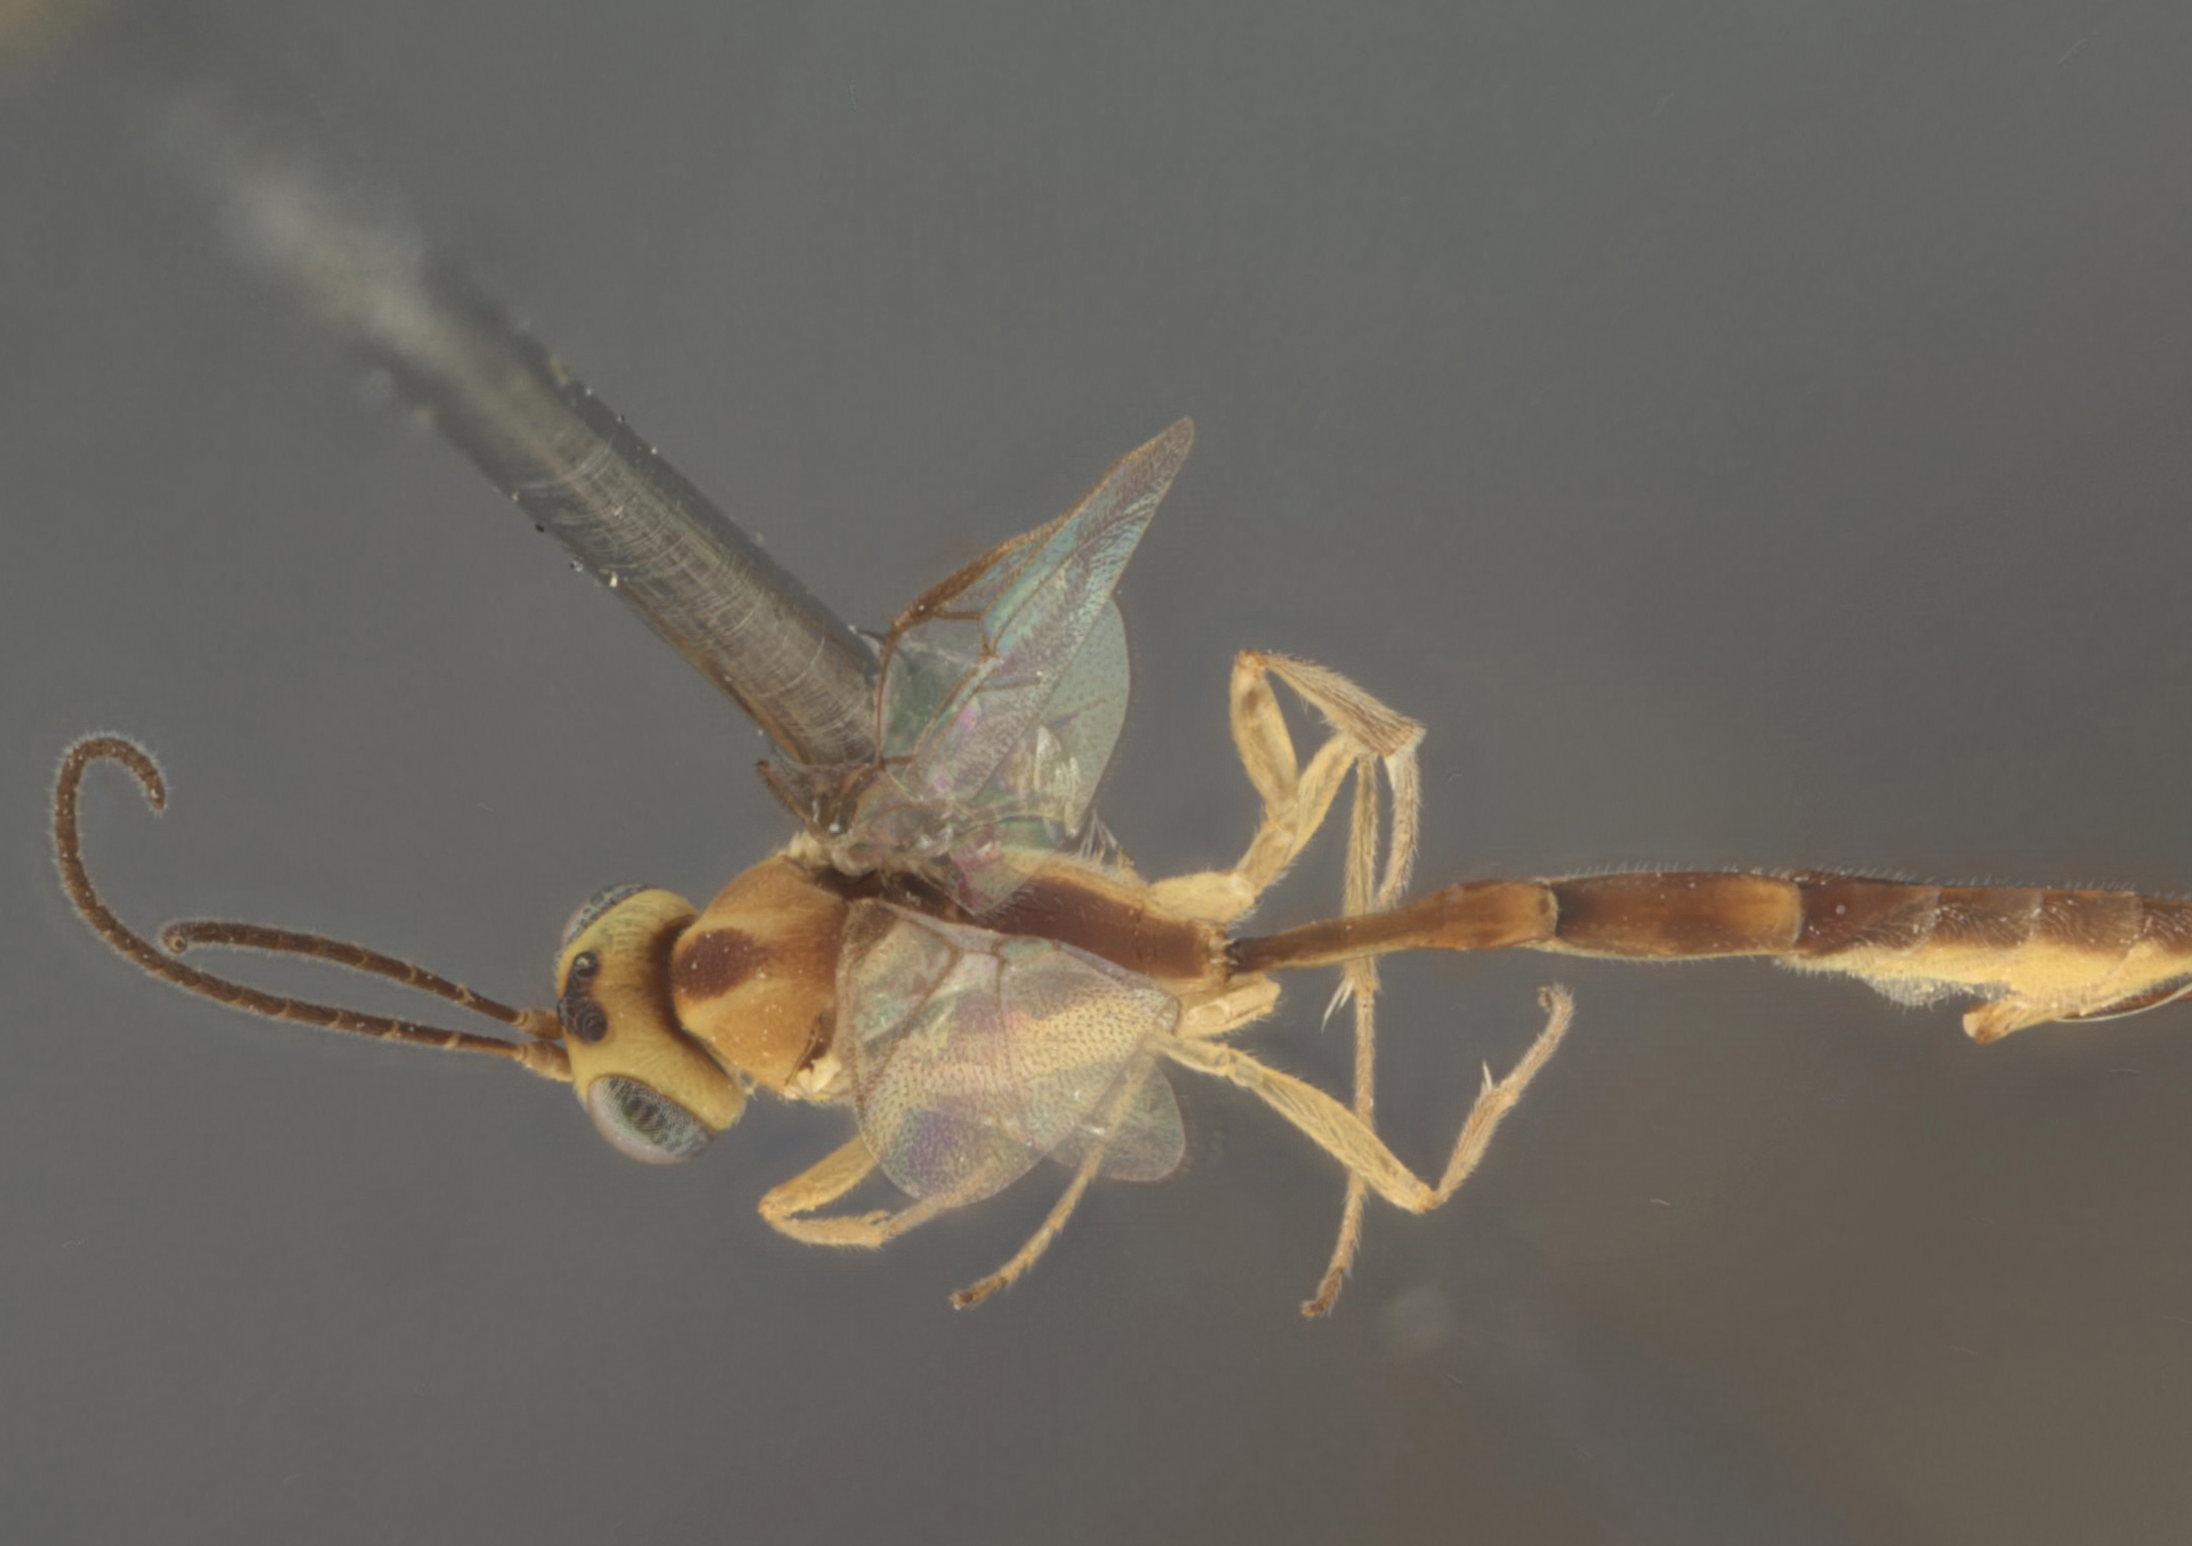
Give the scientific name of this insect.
Temelucha depressariae
